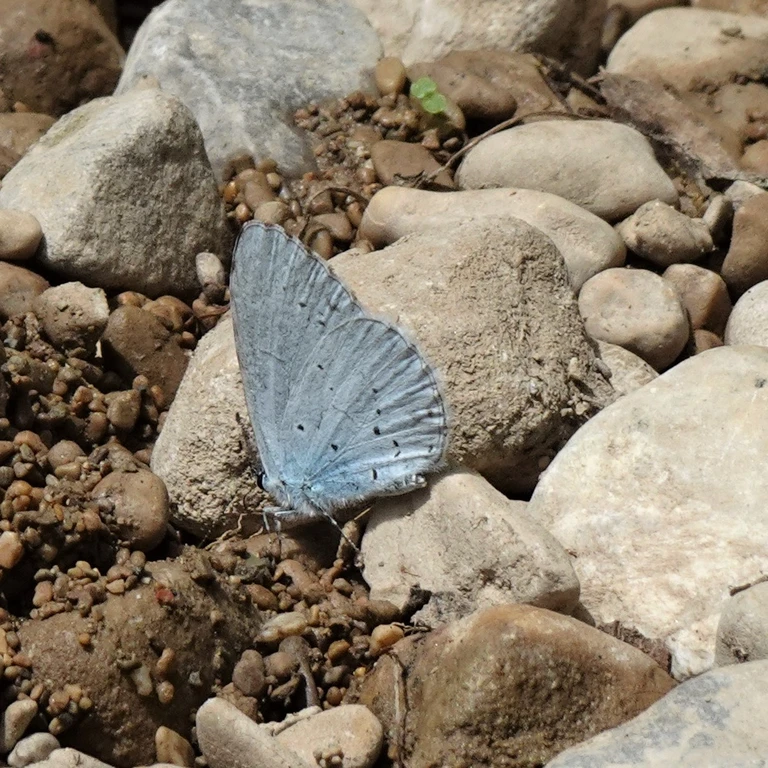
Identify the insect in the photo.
Celastrina argiolus
